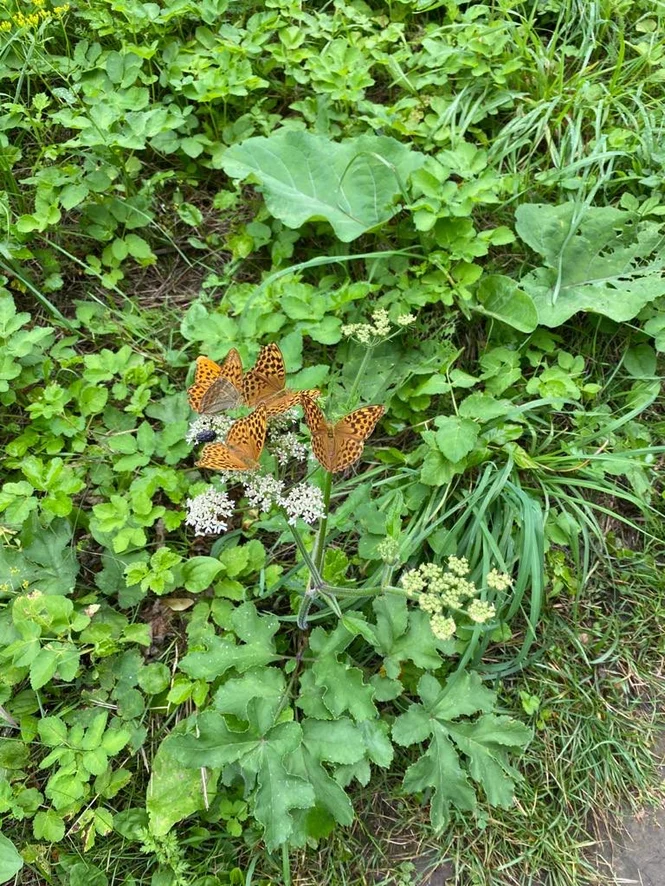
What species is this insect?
Argynnis paphia
